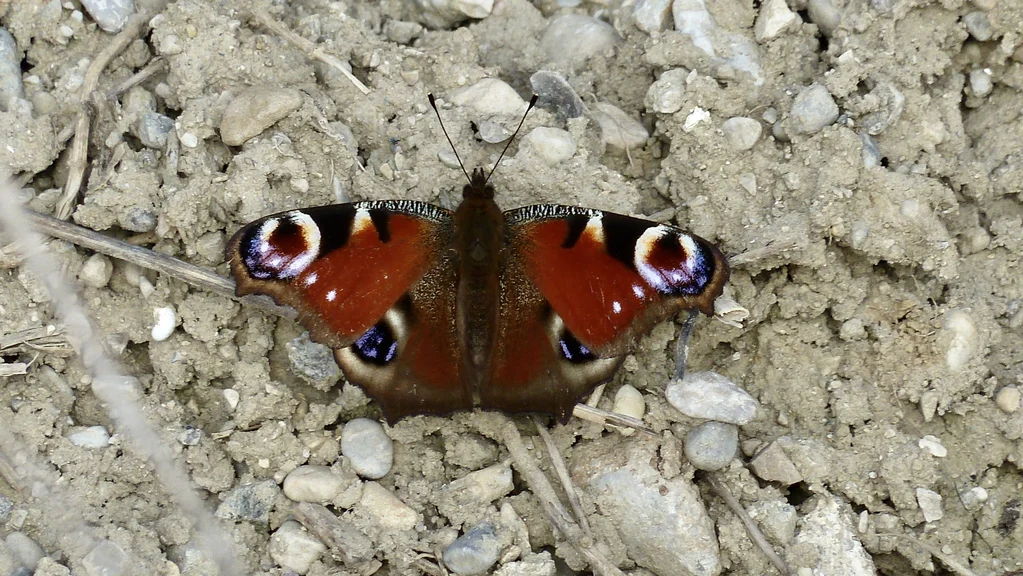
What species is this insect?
Aglais io
